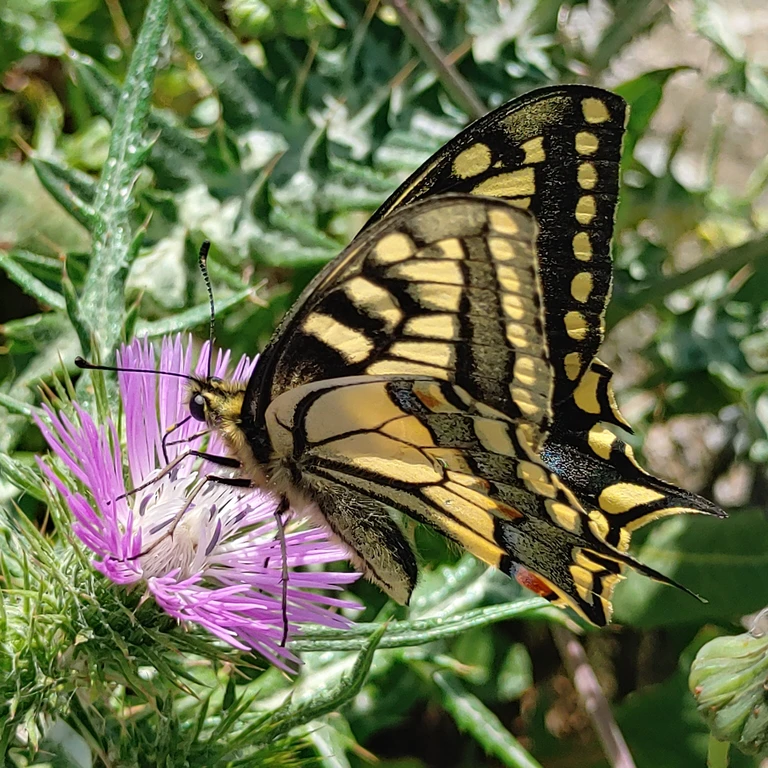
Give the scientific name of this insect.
Papilio machaon
